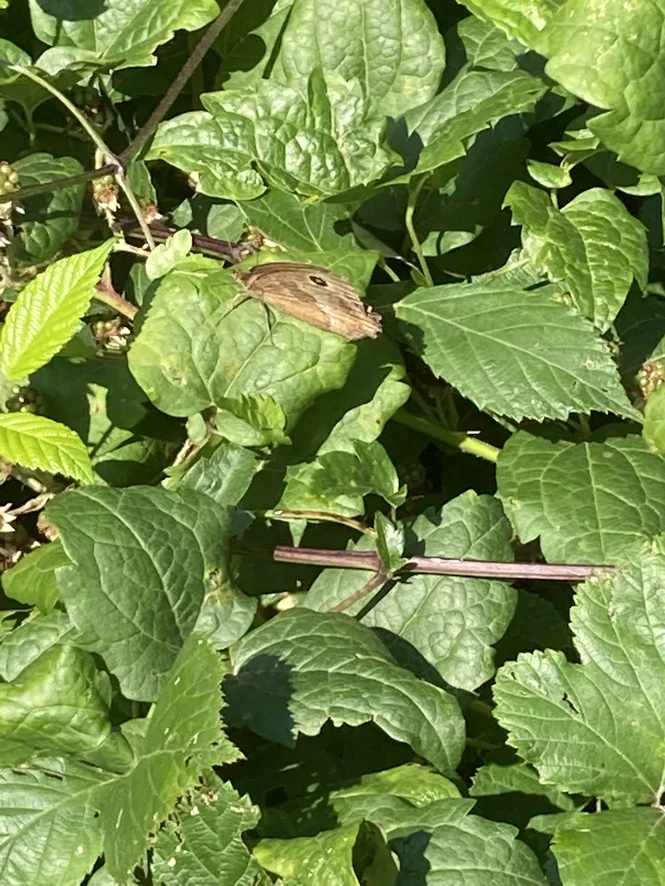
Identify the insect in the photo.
Minois dryas
